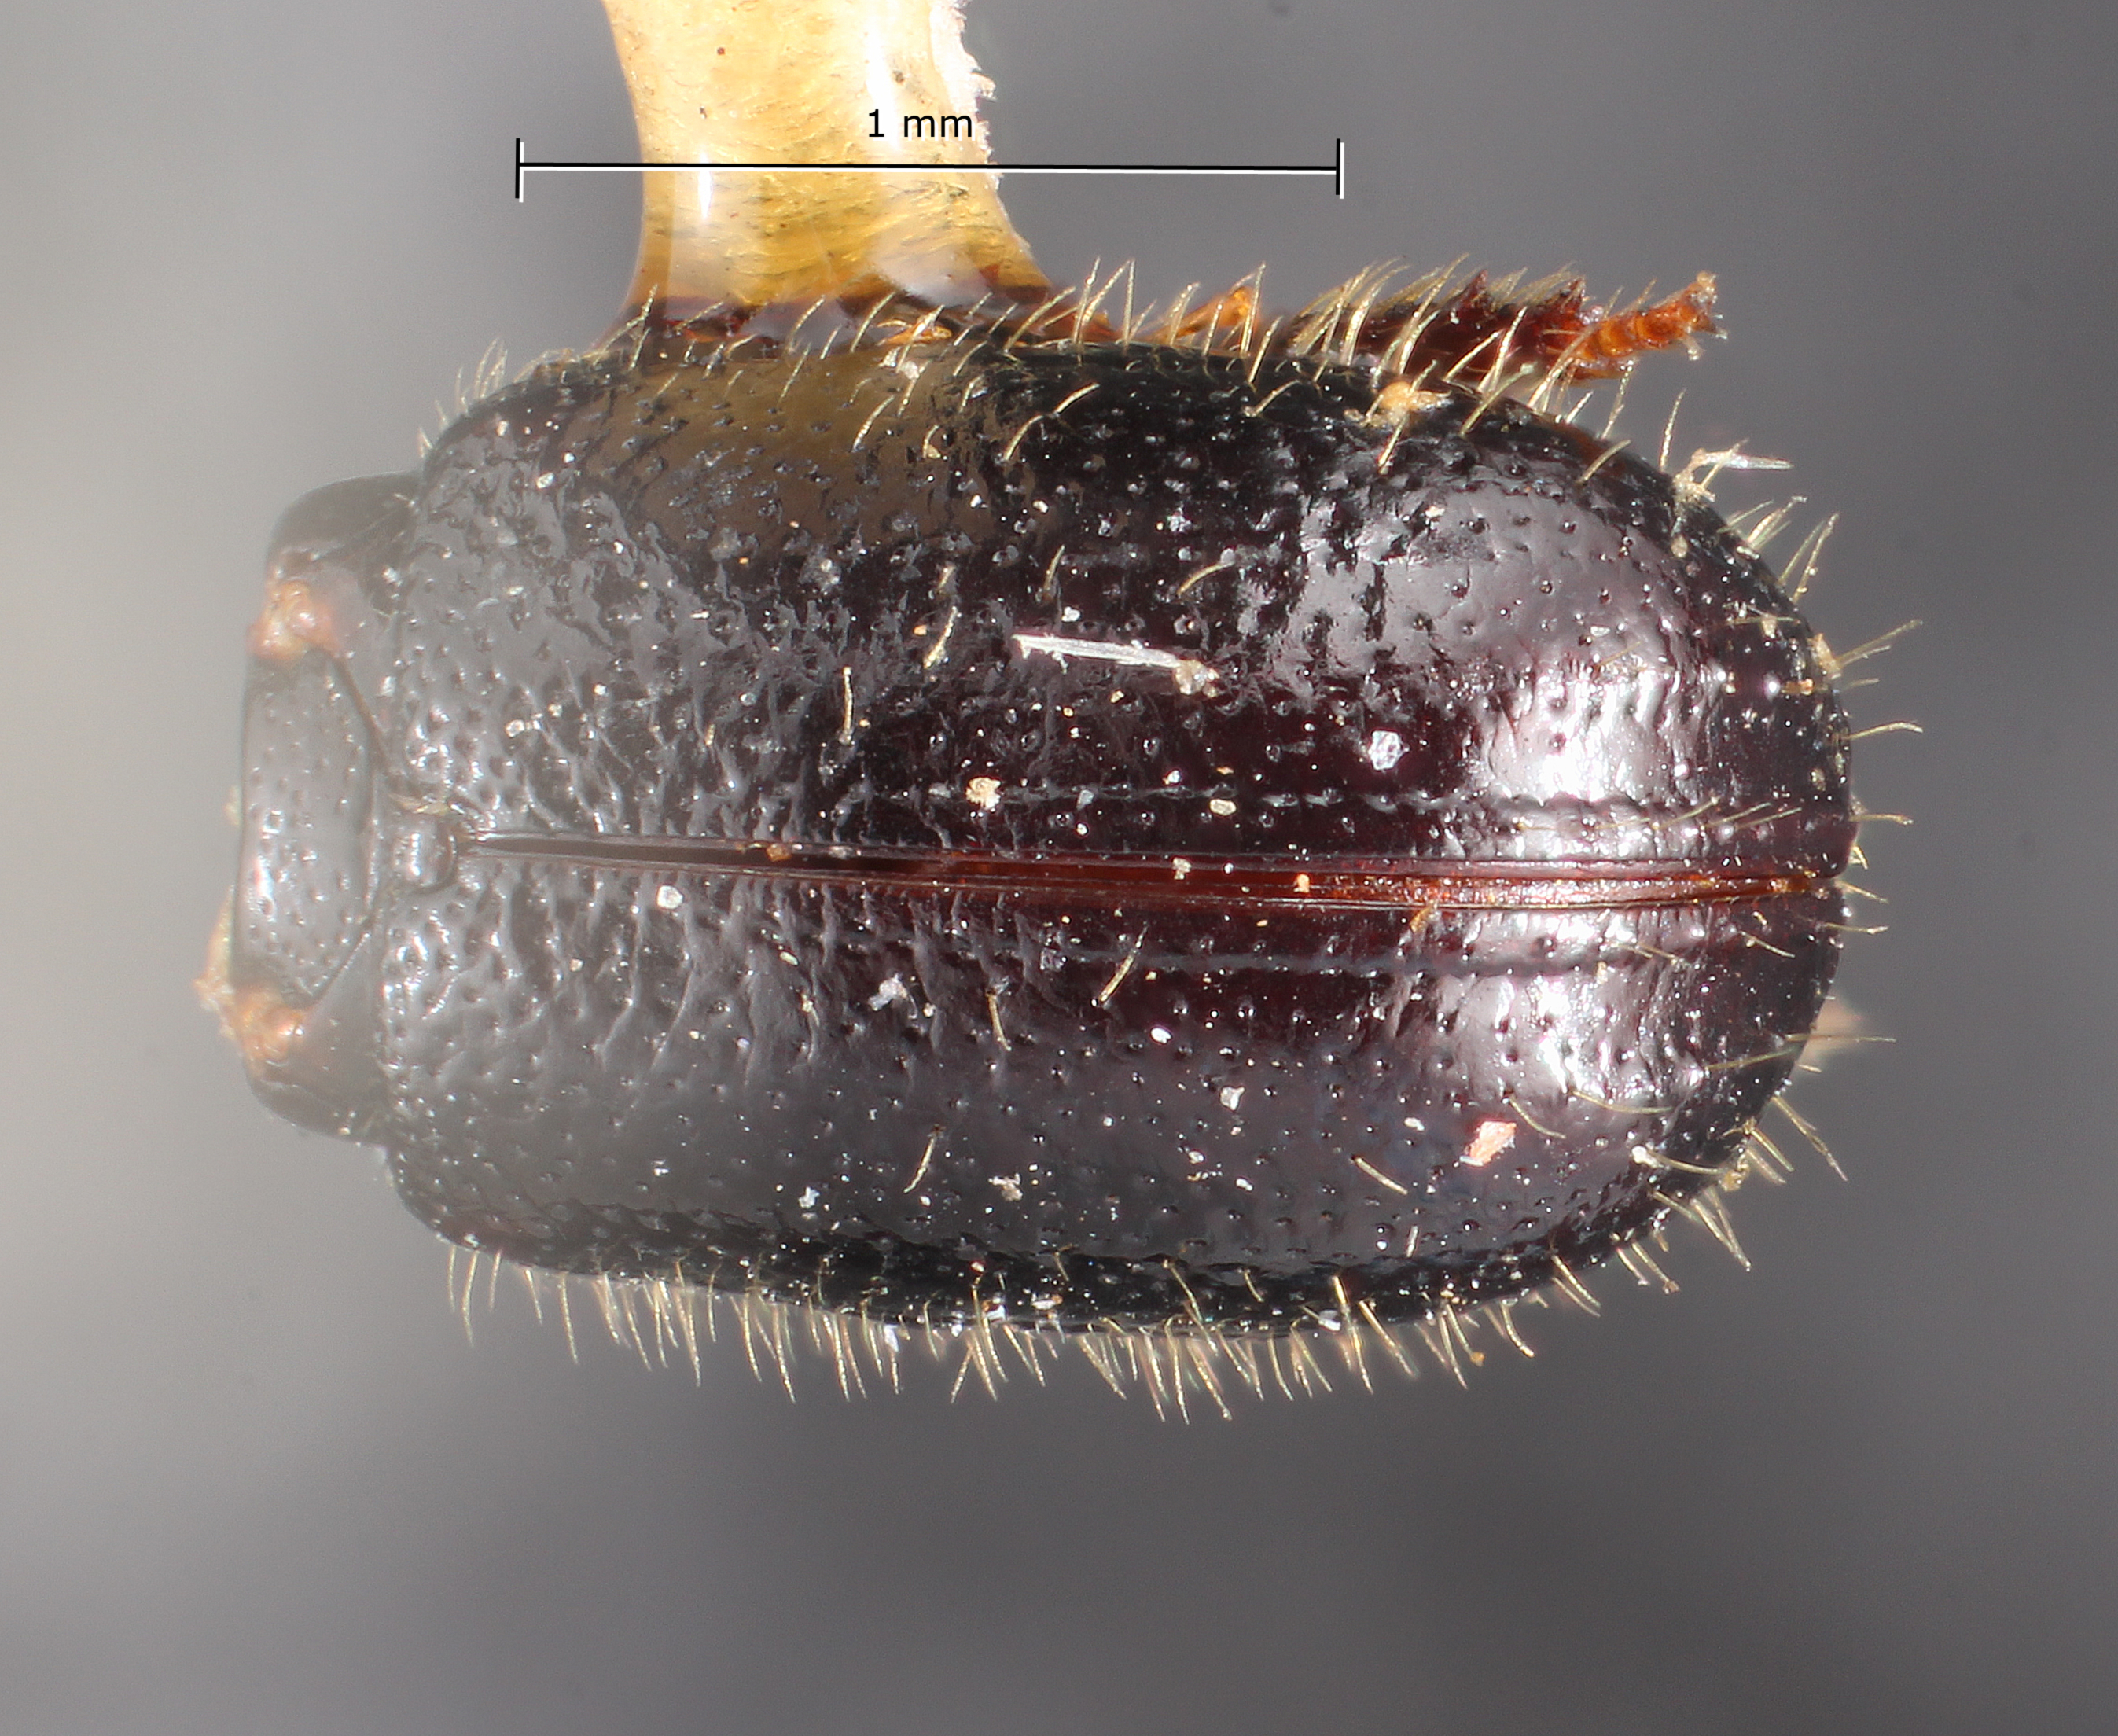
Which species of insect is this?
Conophthorus taedae
